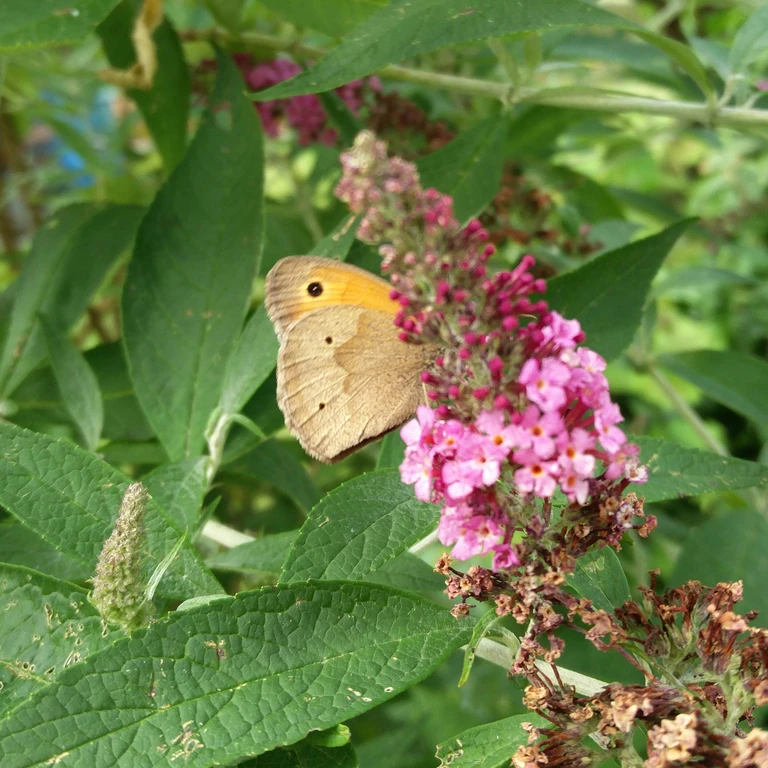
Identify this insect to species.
Maniola jurtina
